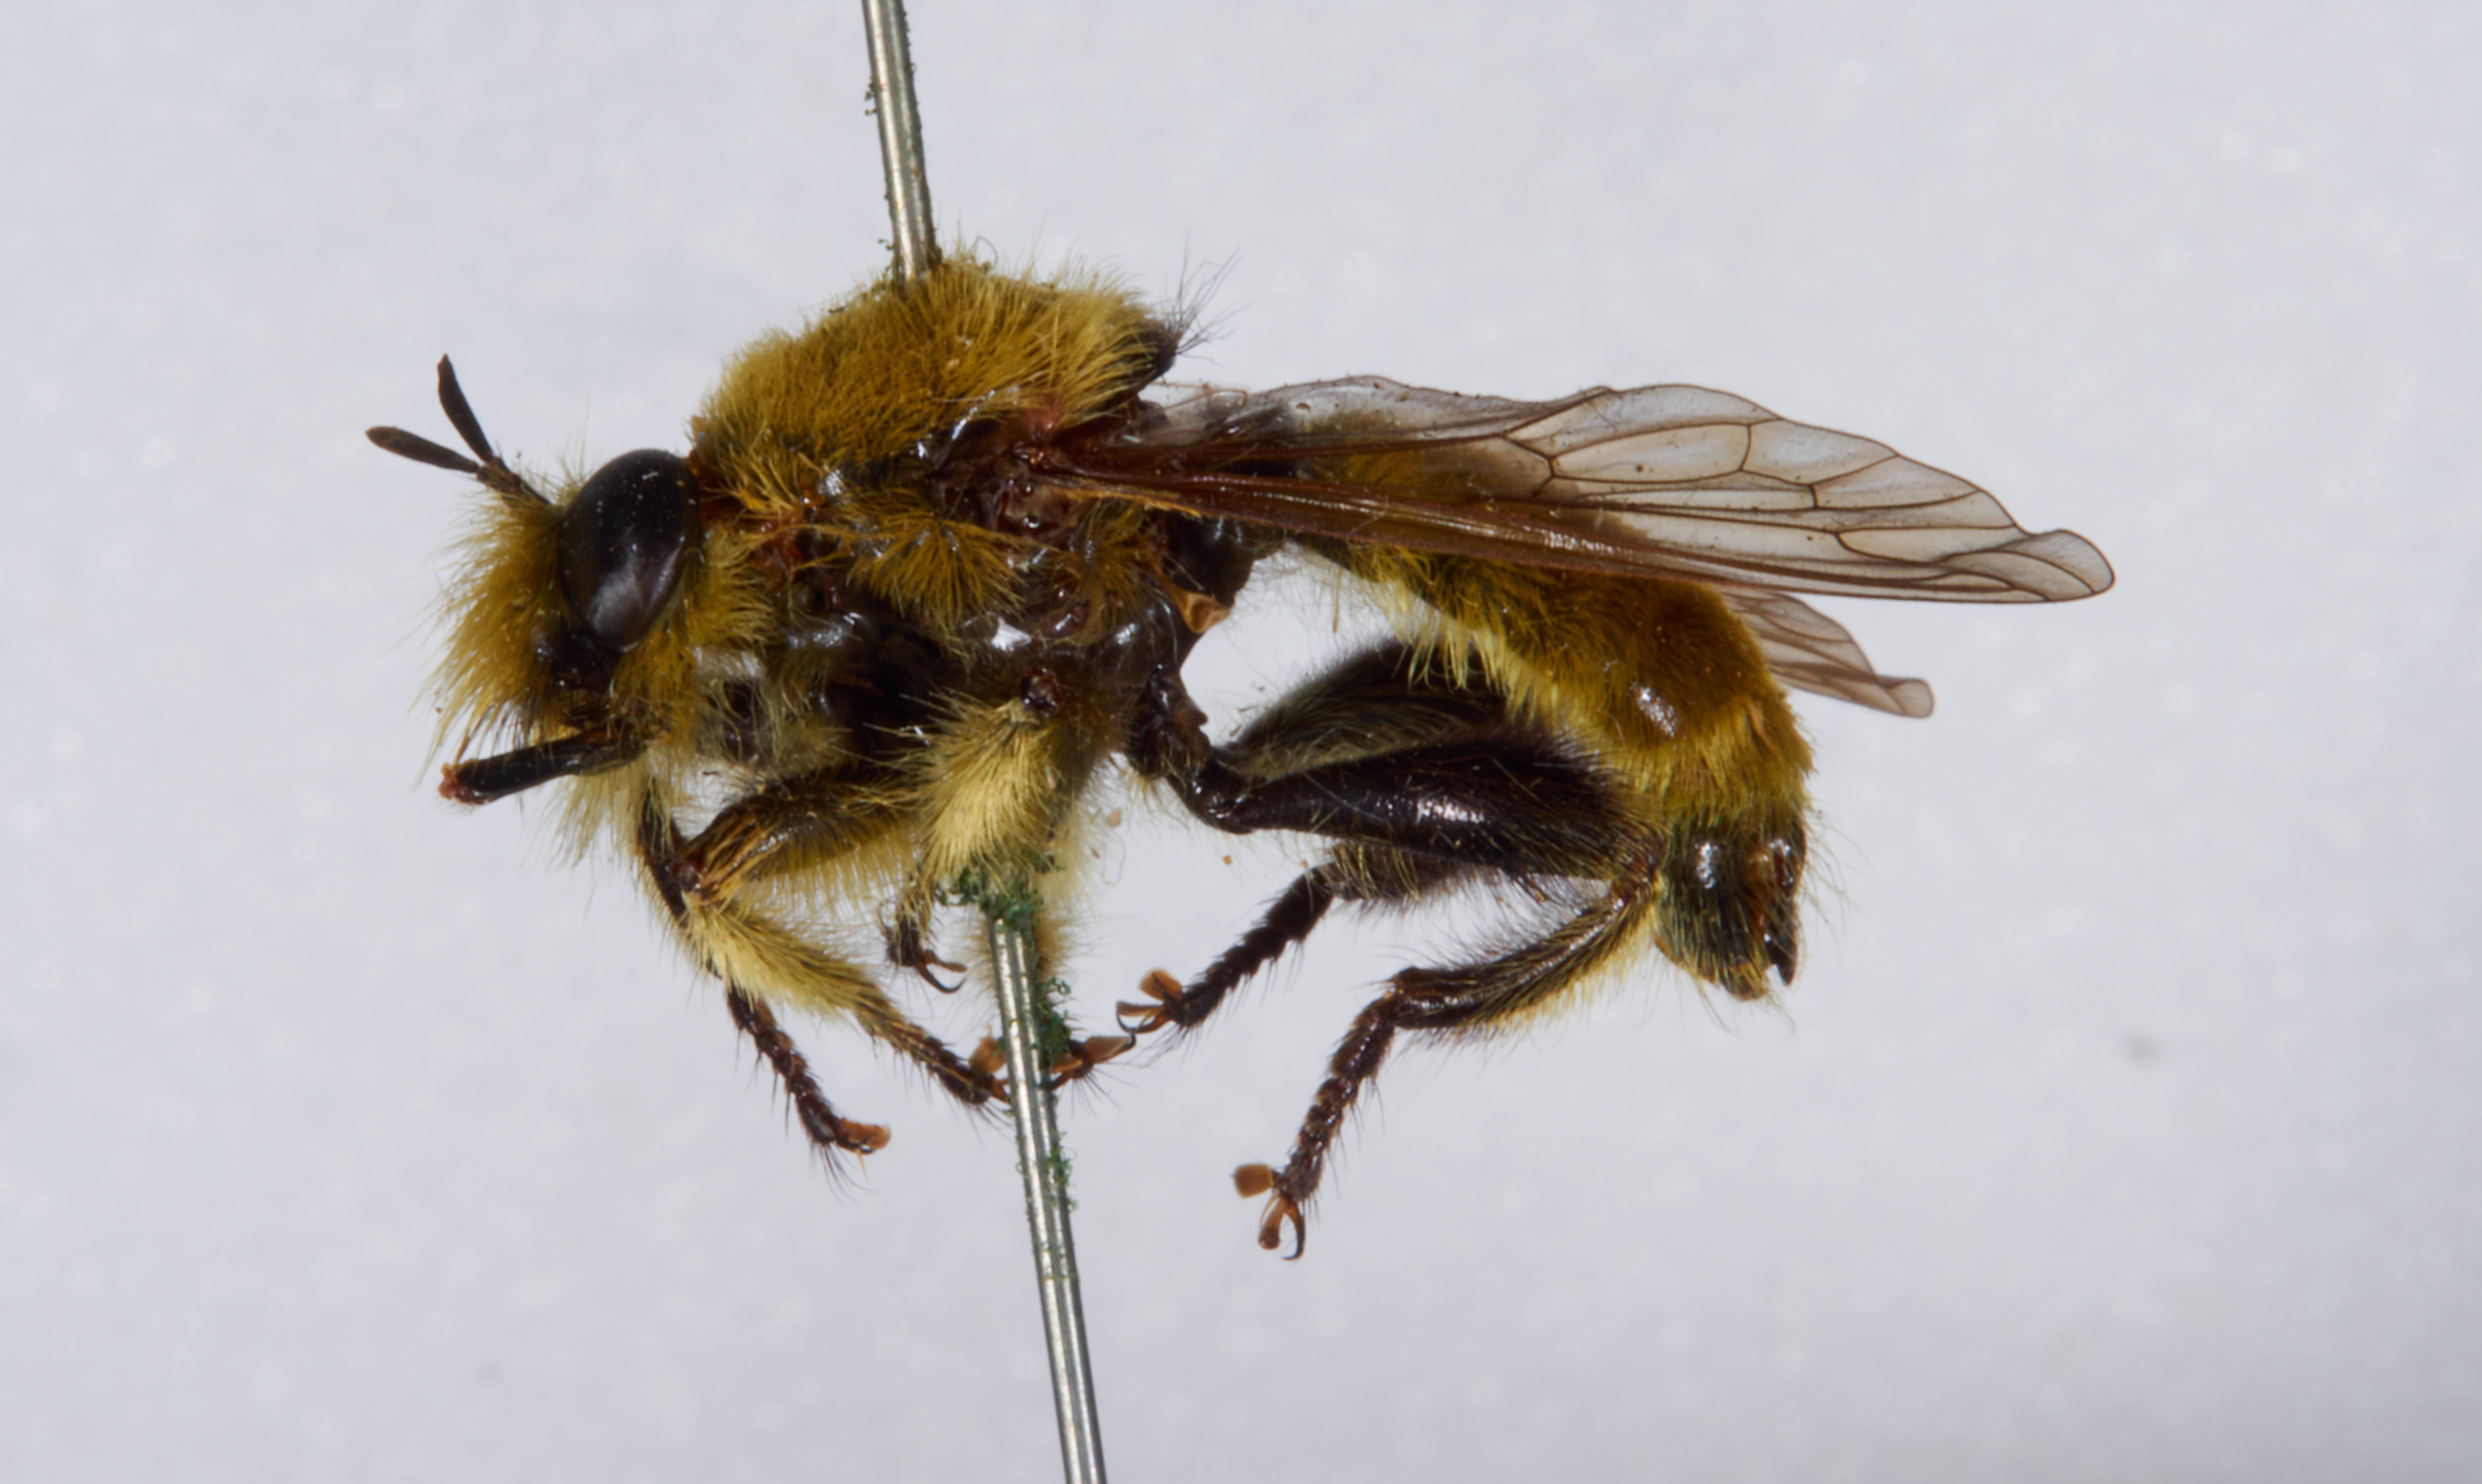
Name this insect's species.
Laphria engelhardti
